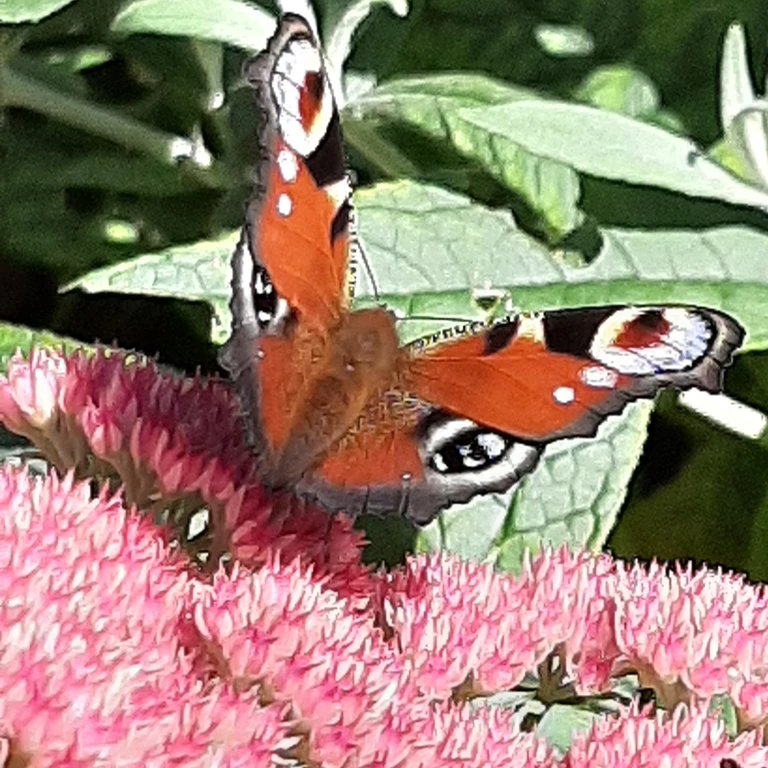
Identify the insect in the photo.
Aglais io
